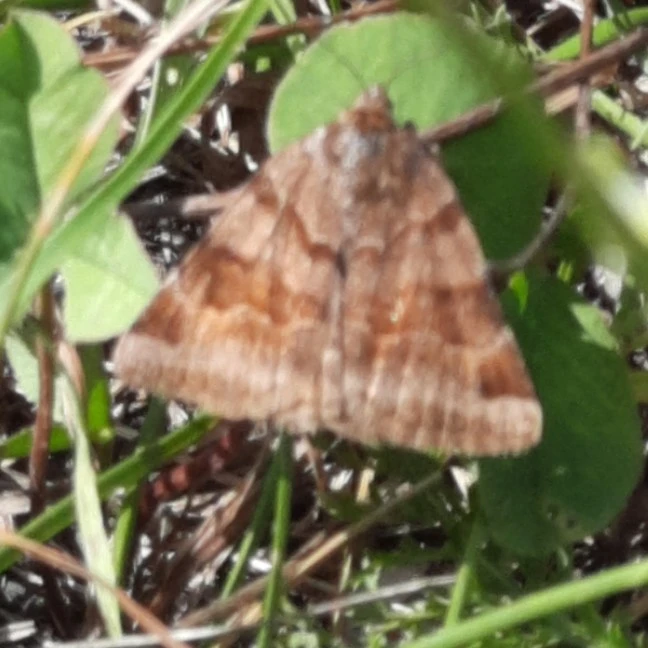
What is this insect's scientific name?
Euclidia glyphica
